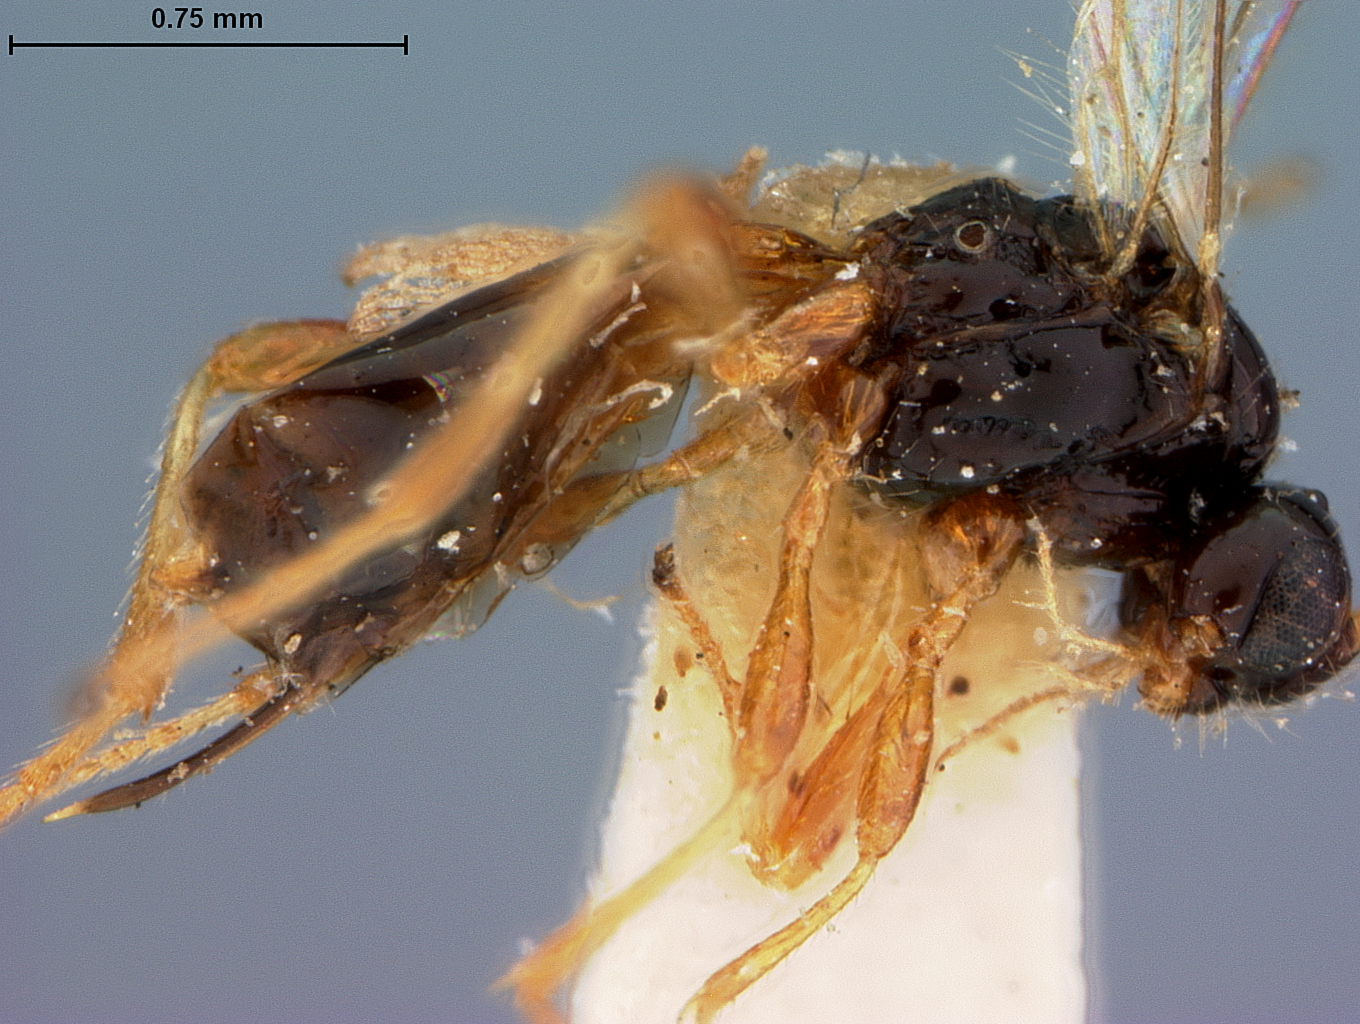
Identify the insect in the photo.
Synaldis spiraculosa
